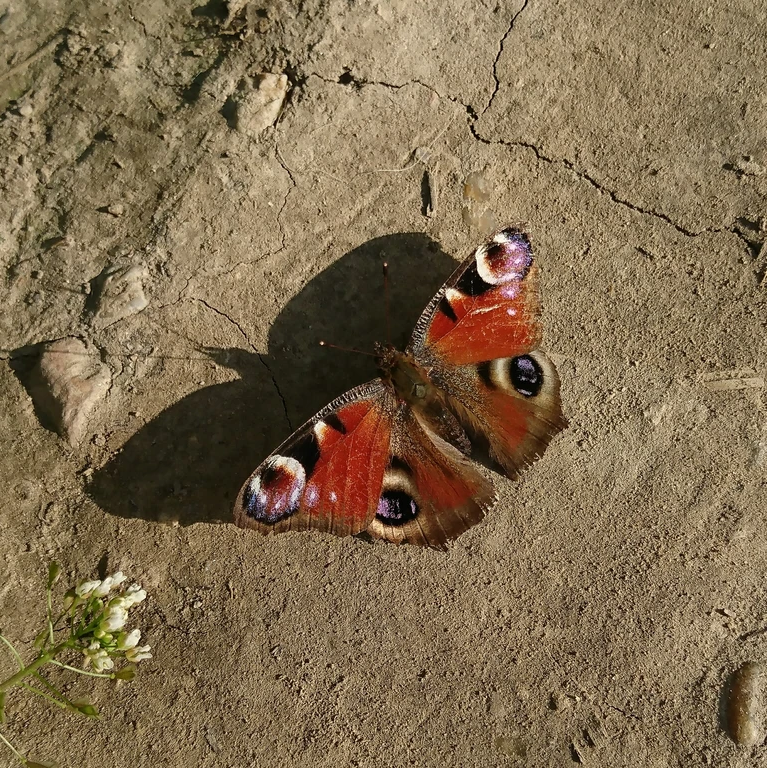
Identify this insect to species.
Aglais io
